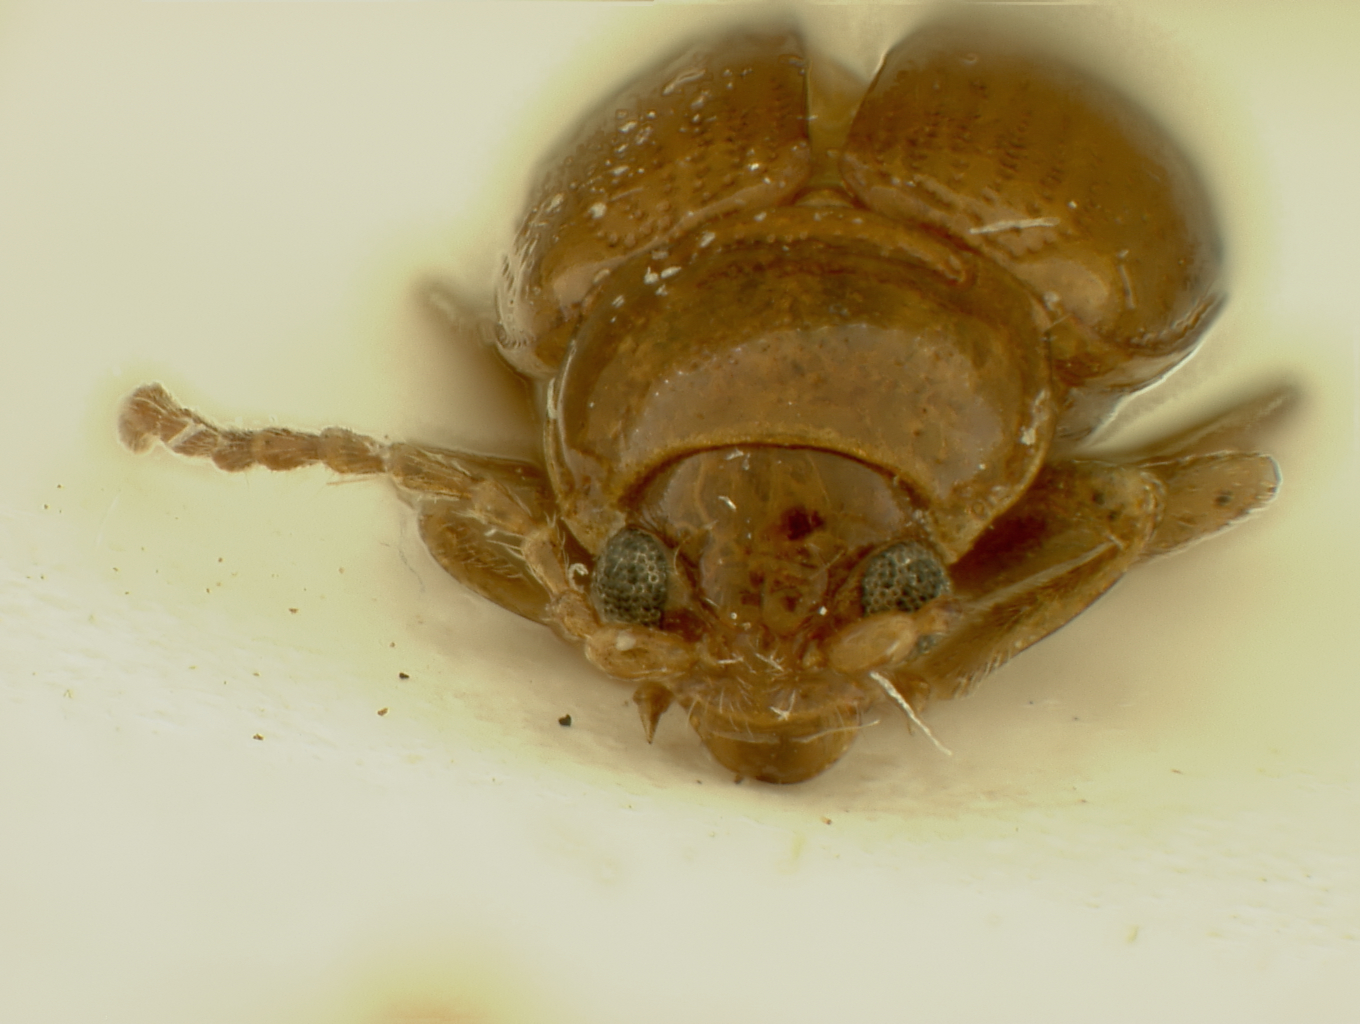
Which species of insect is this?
Neocrepidodera sublaevis
